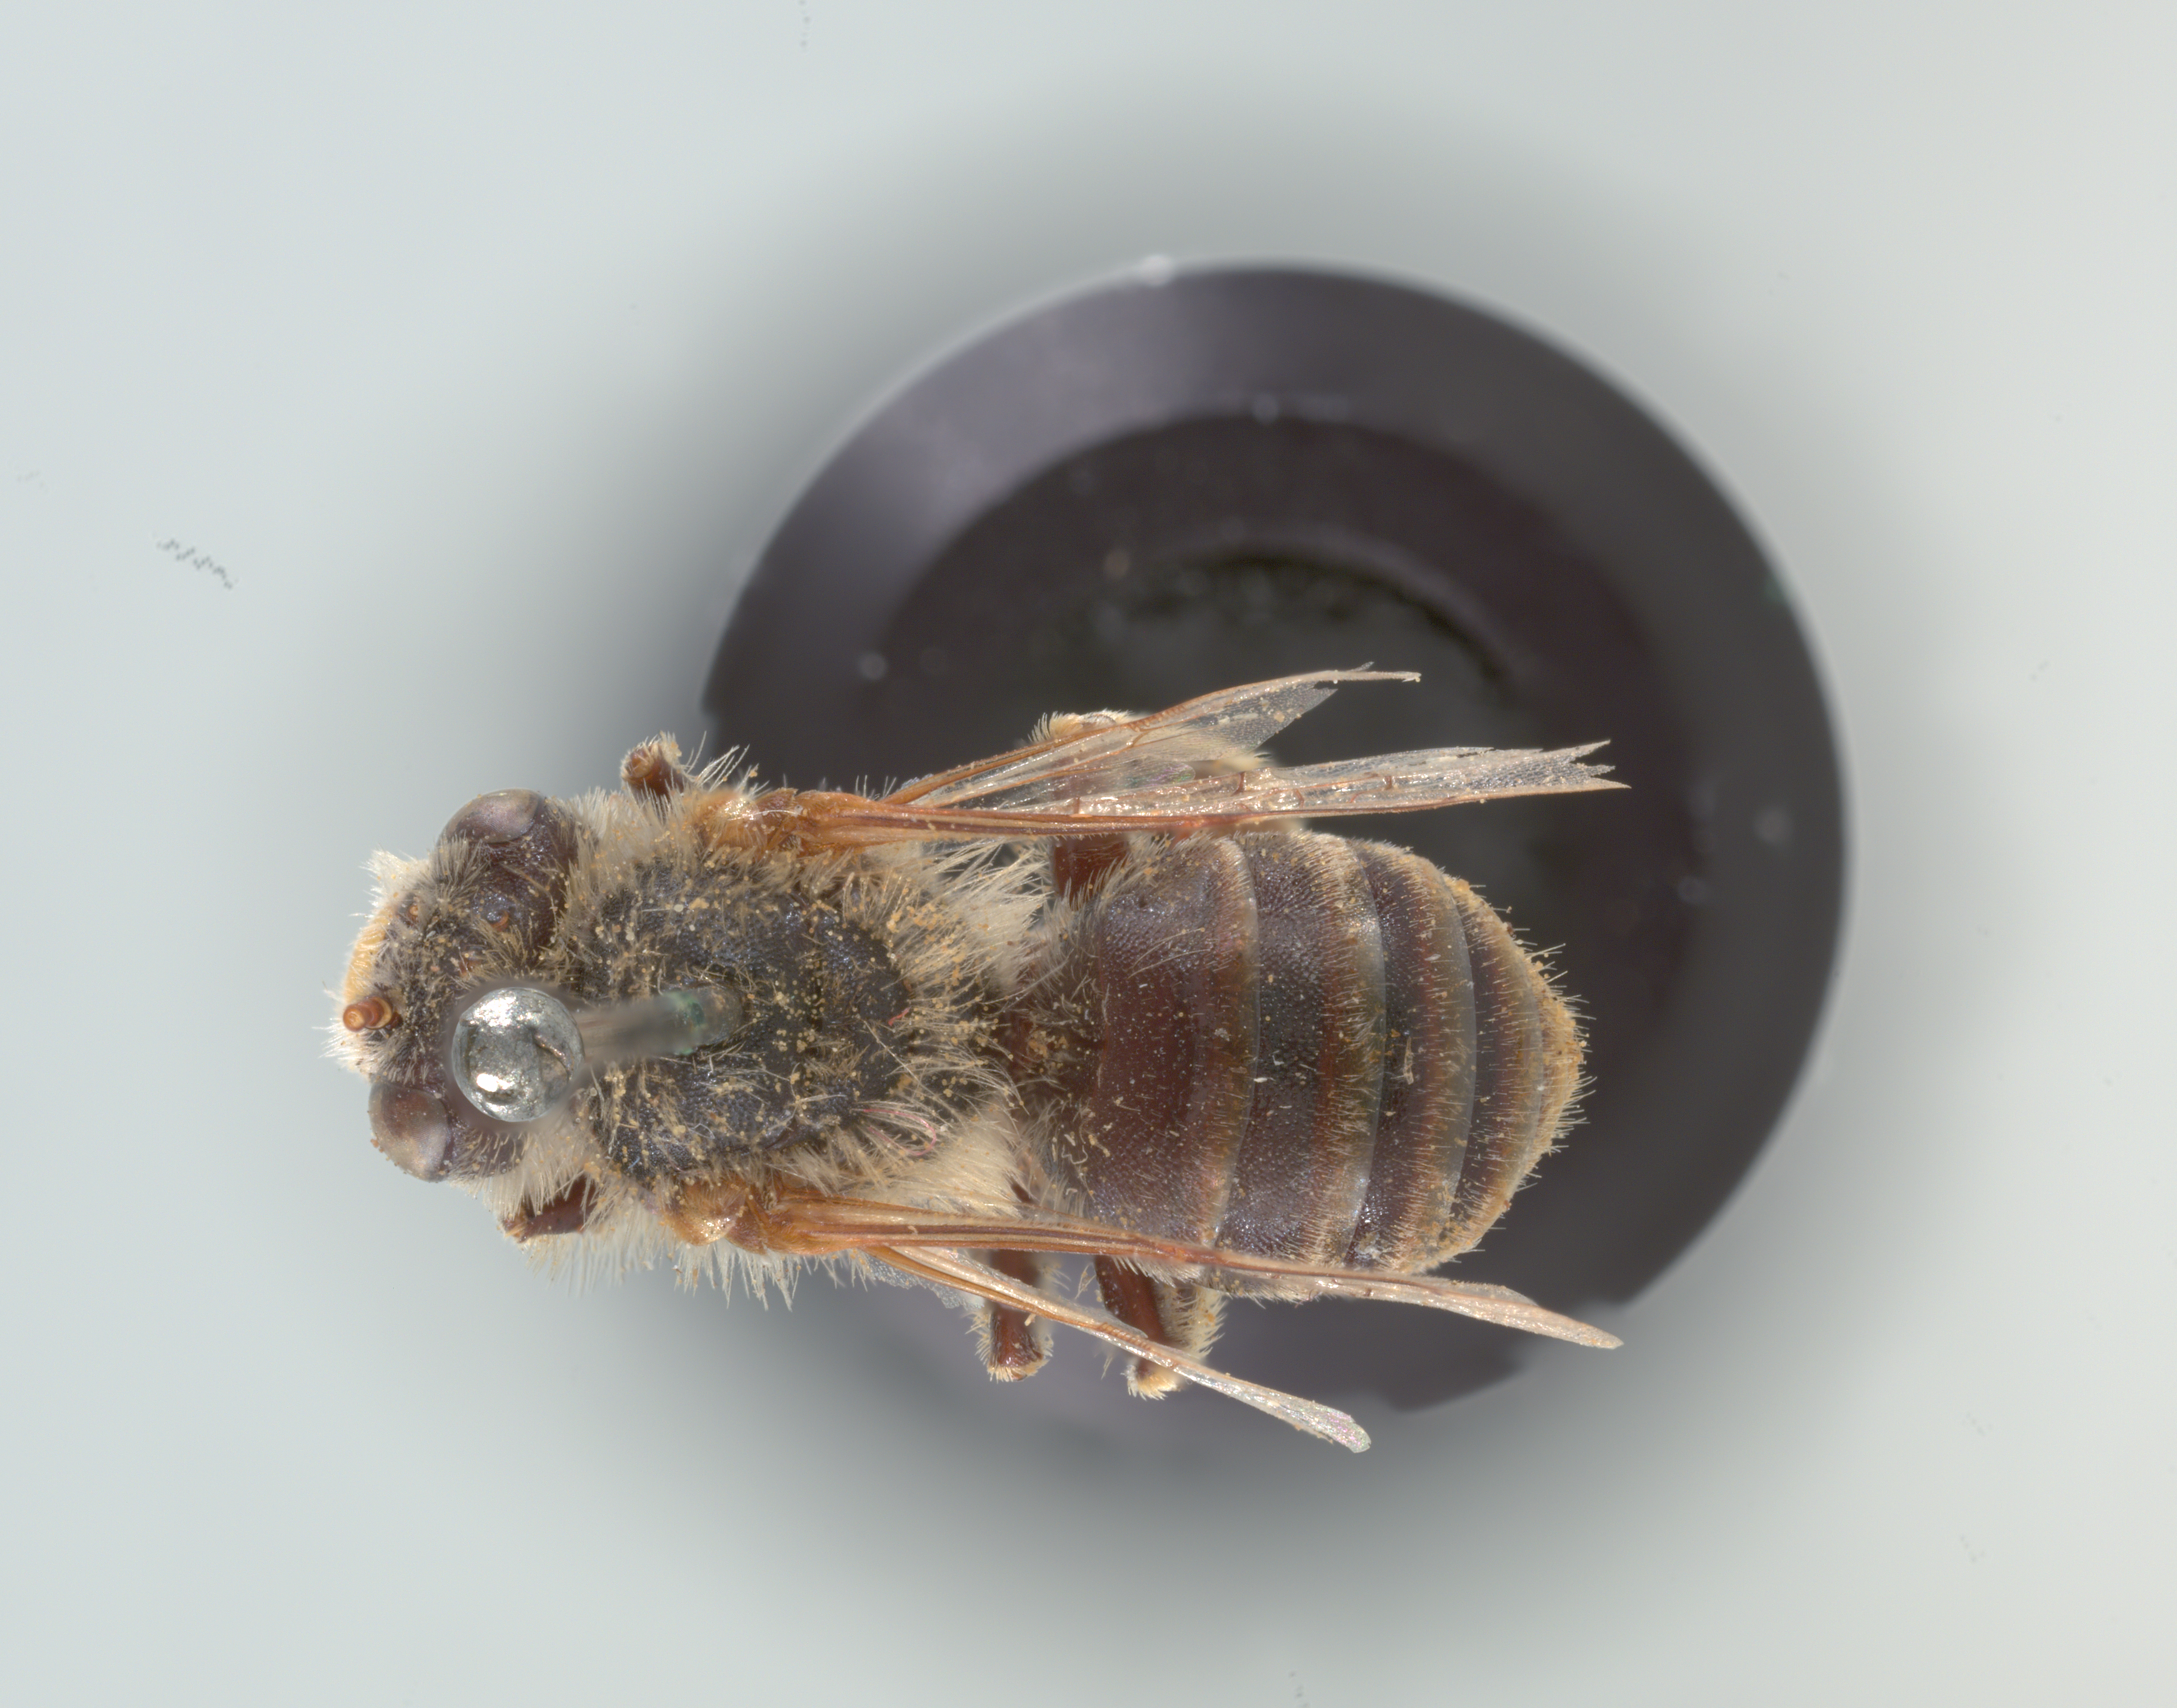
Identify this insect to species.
Xenoglossa spissa
